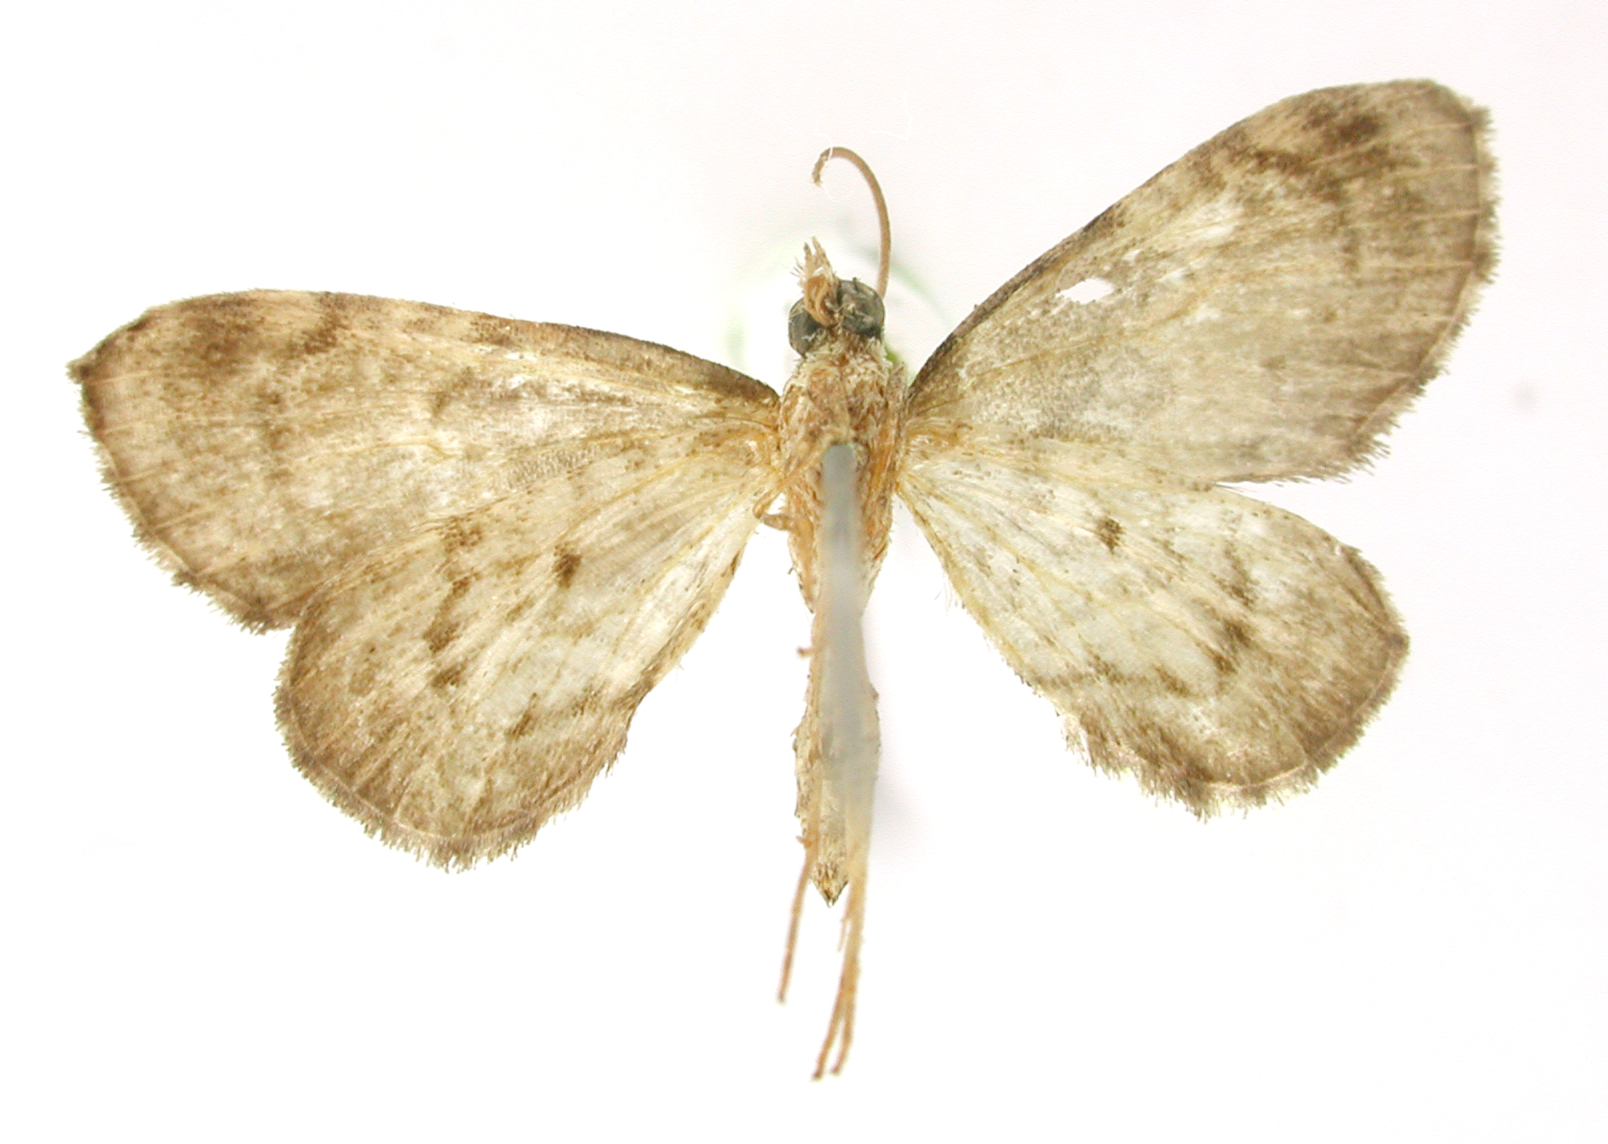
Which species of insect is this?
Anapalta avolaria
